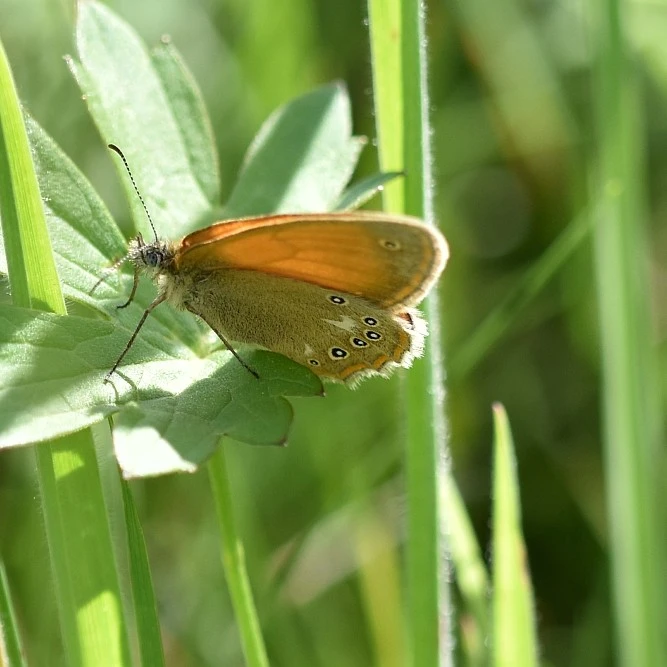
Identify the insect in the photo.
Coenonympha glycerion (also Coenonympha iphis)
